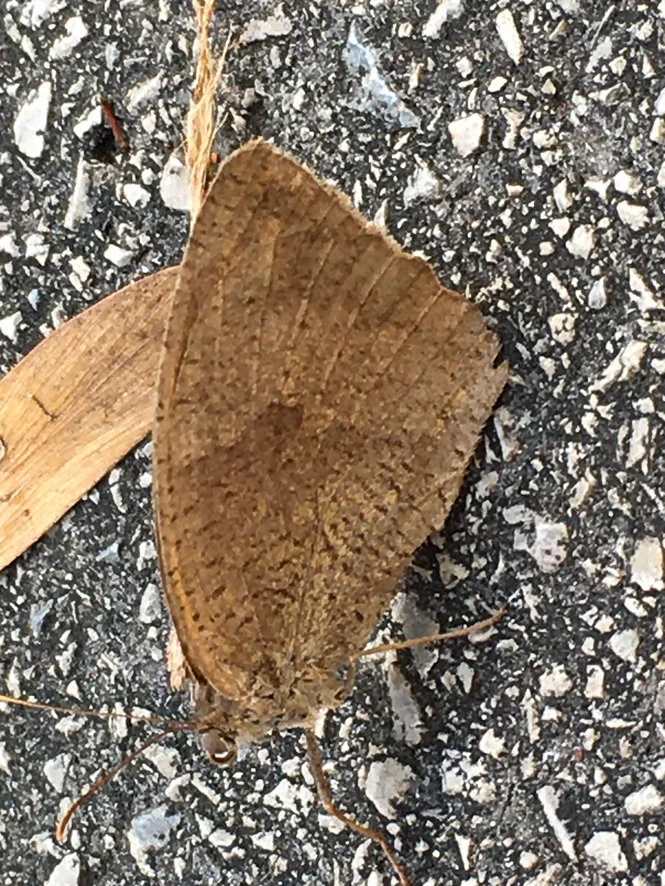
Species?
Maniola jurtina
